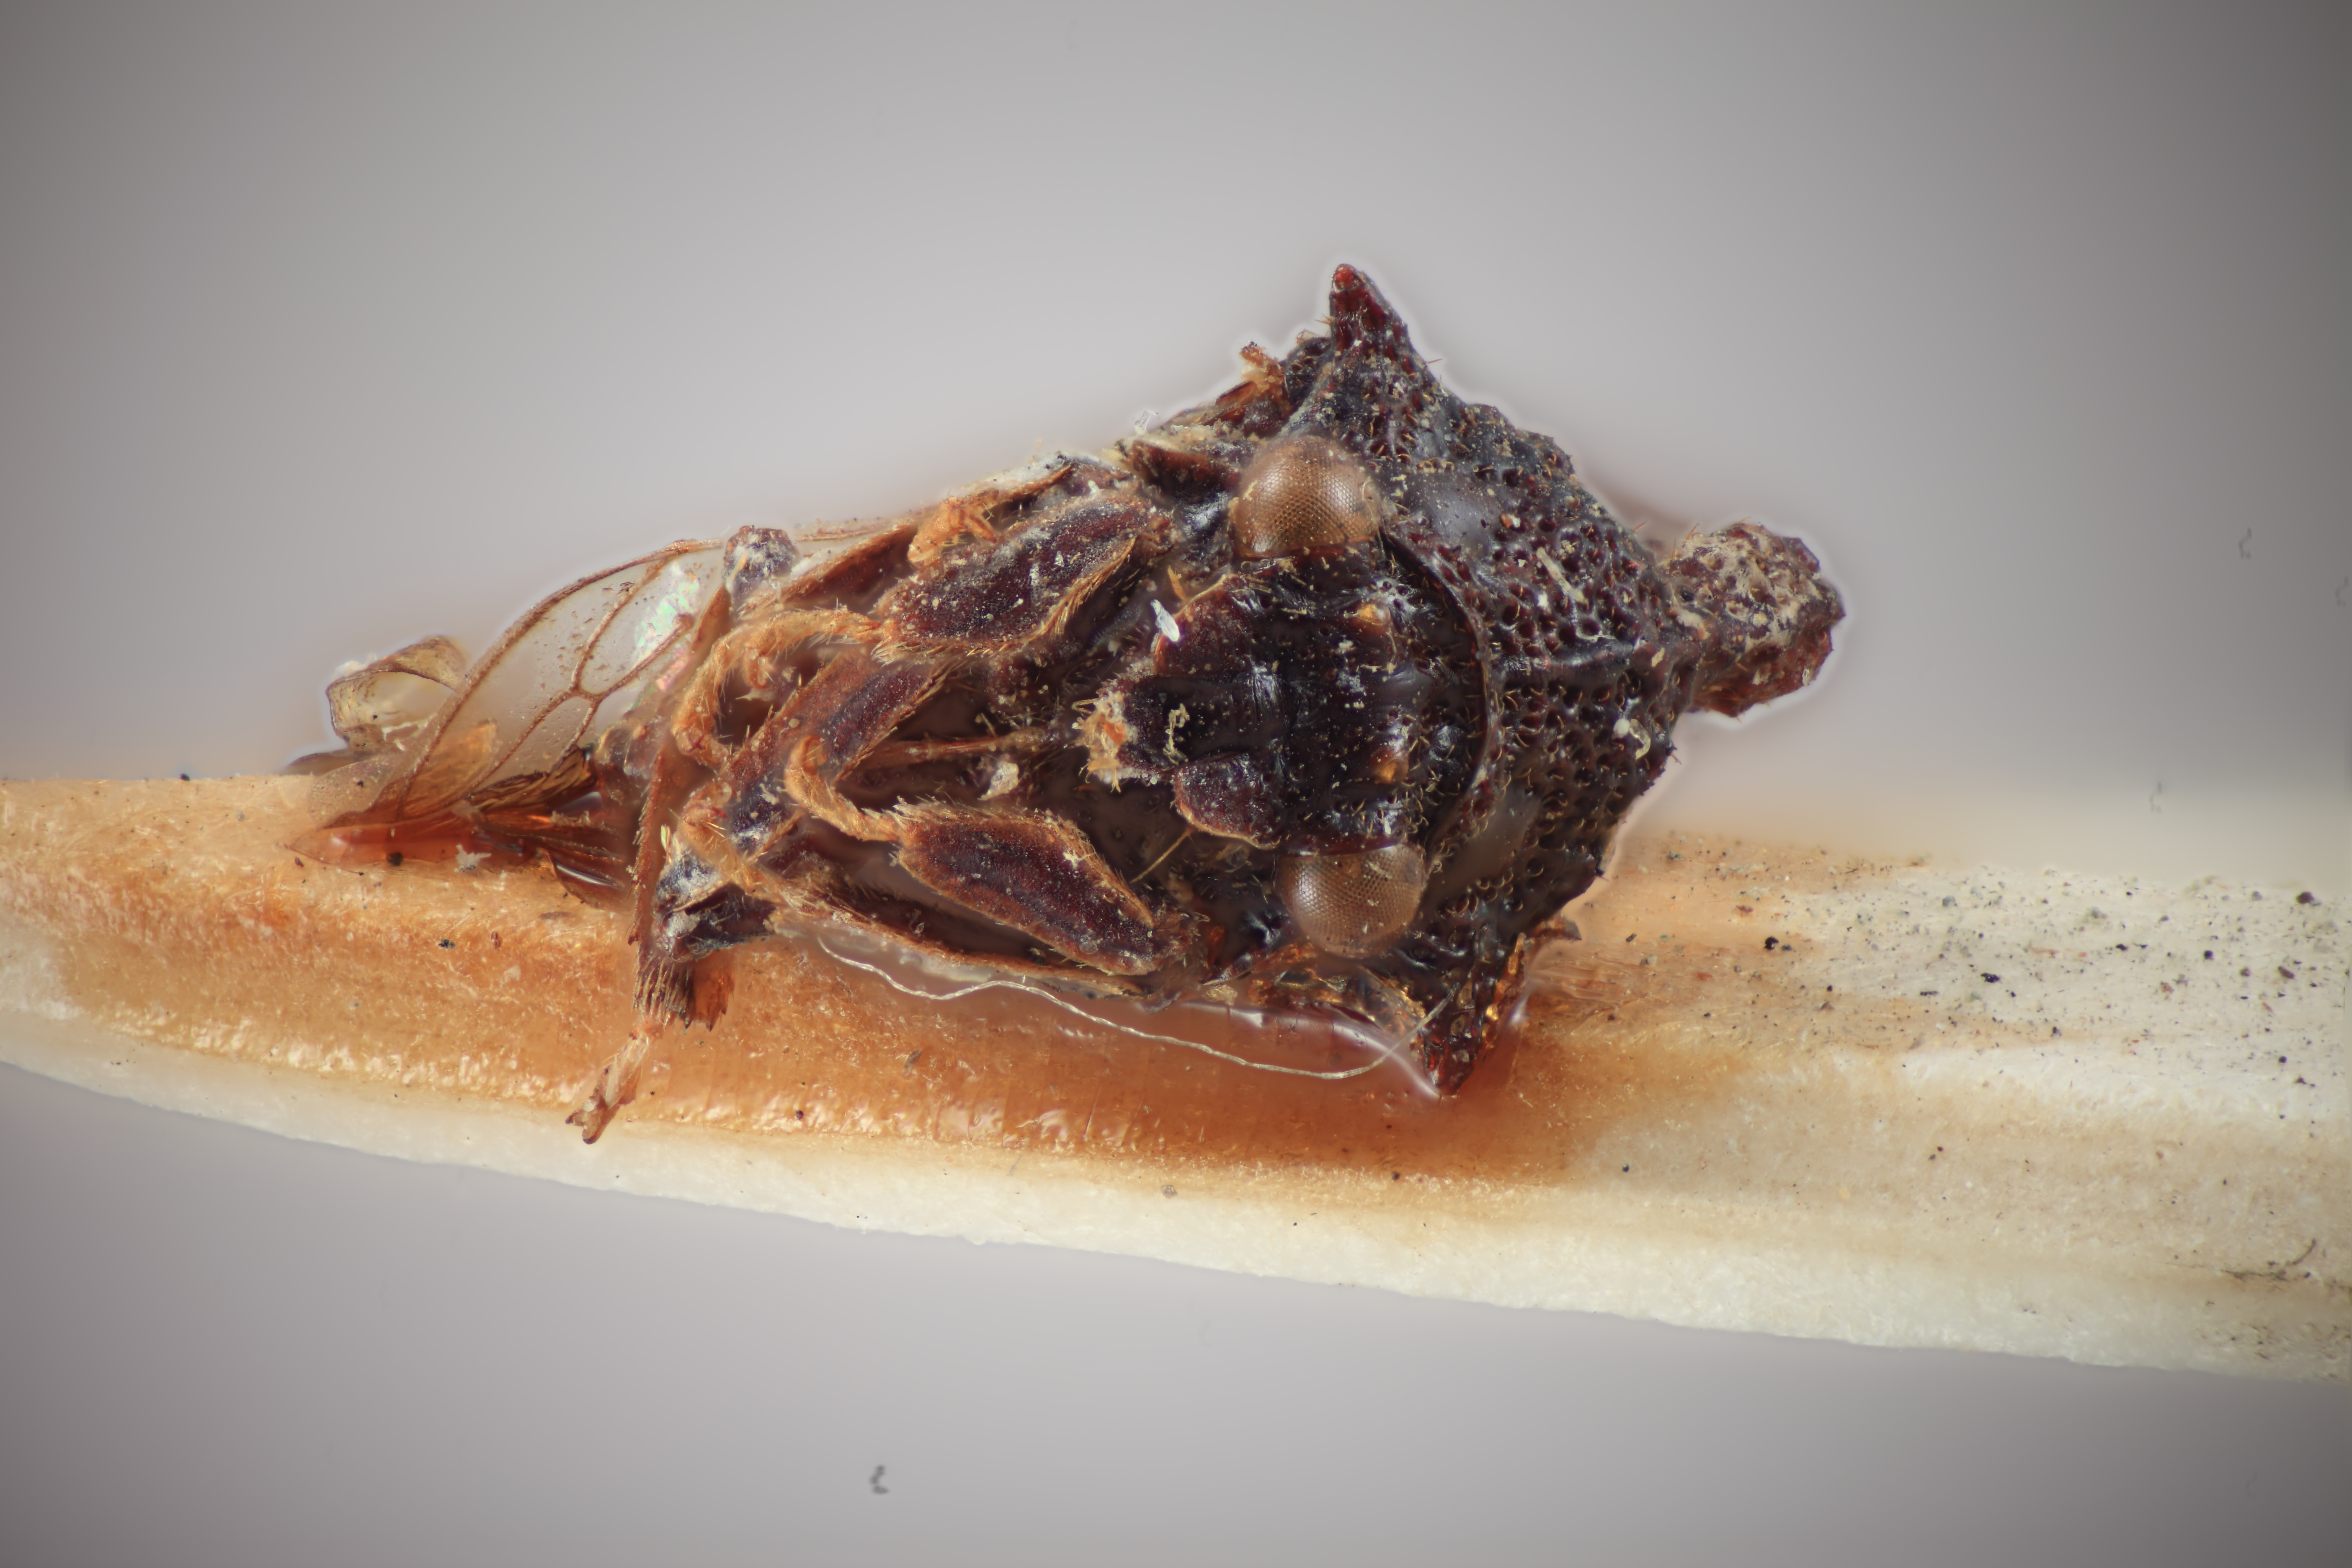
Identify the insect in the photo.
Spongophorus albofasciata
